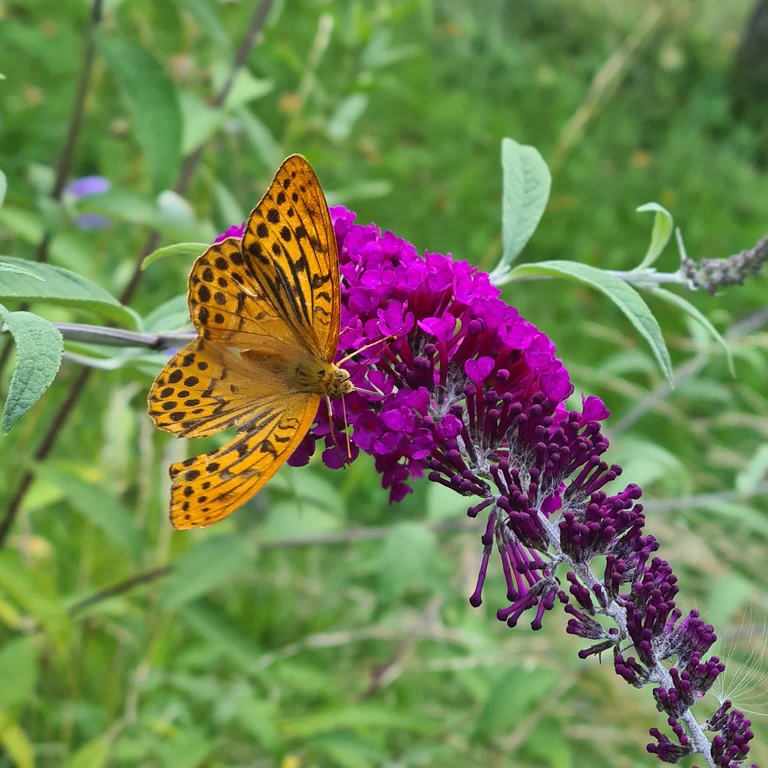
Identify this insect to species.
Argynnis paphia
